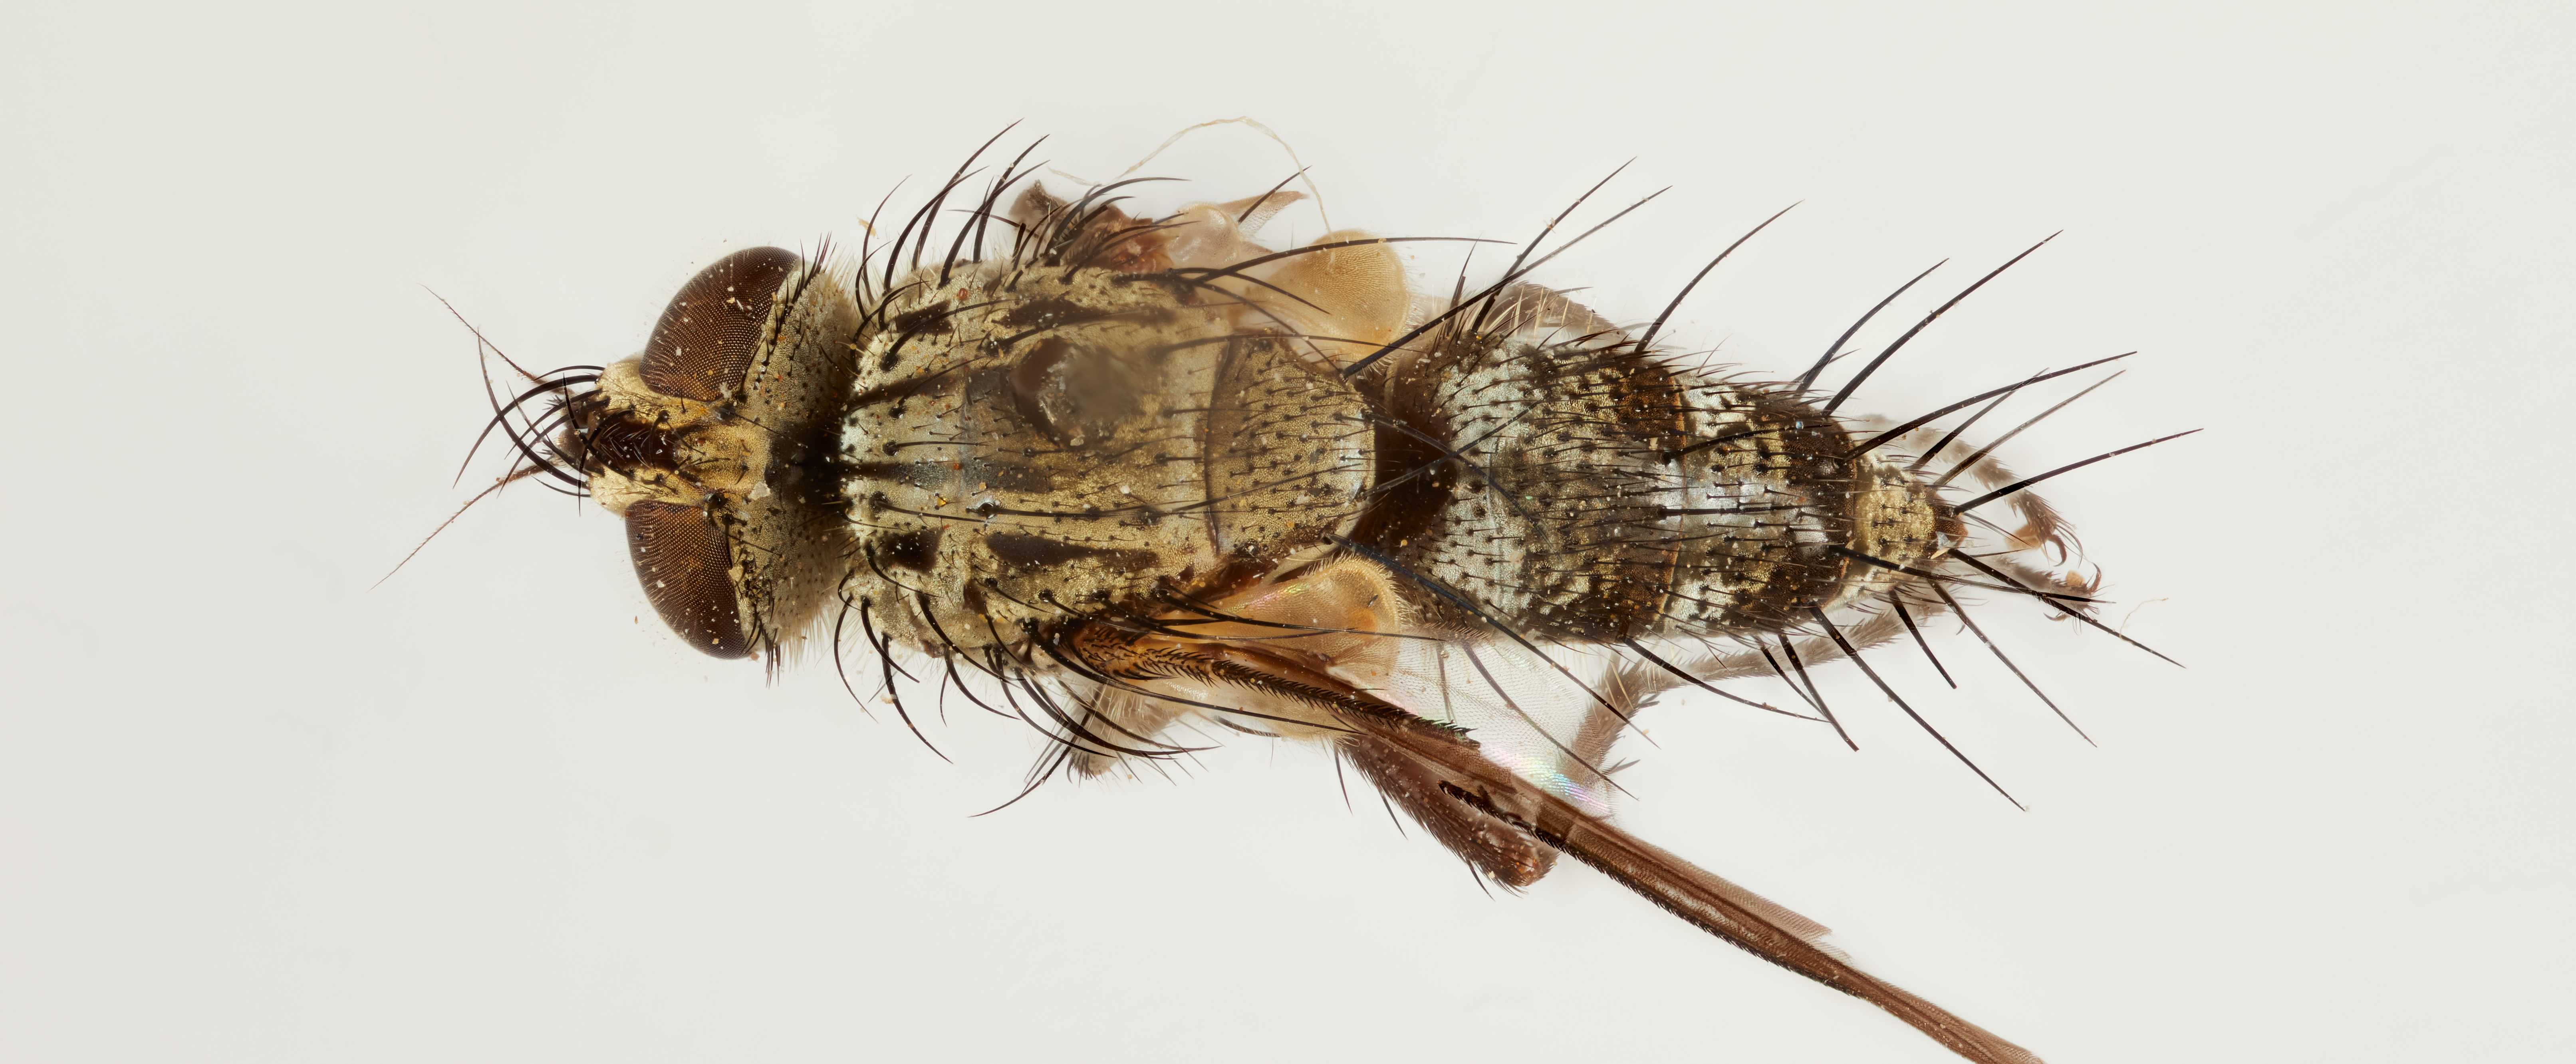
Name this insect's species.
Trichopyrrhosia uruhuasi
